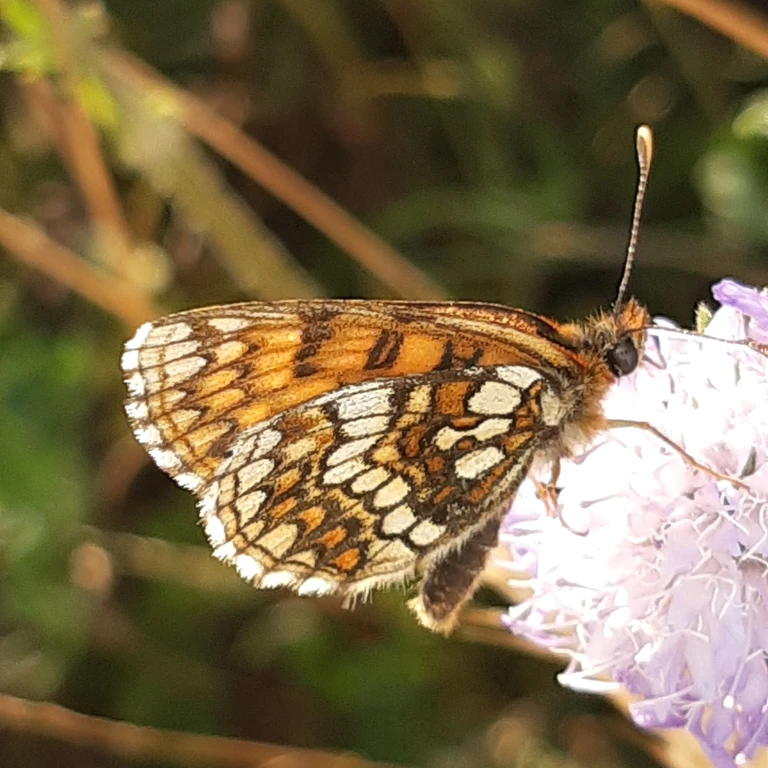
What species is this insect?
Melitaea aurelia (also Mellicta aurelia)
